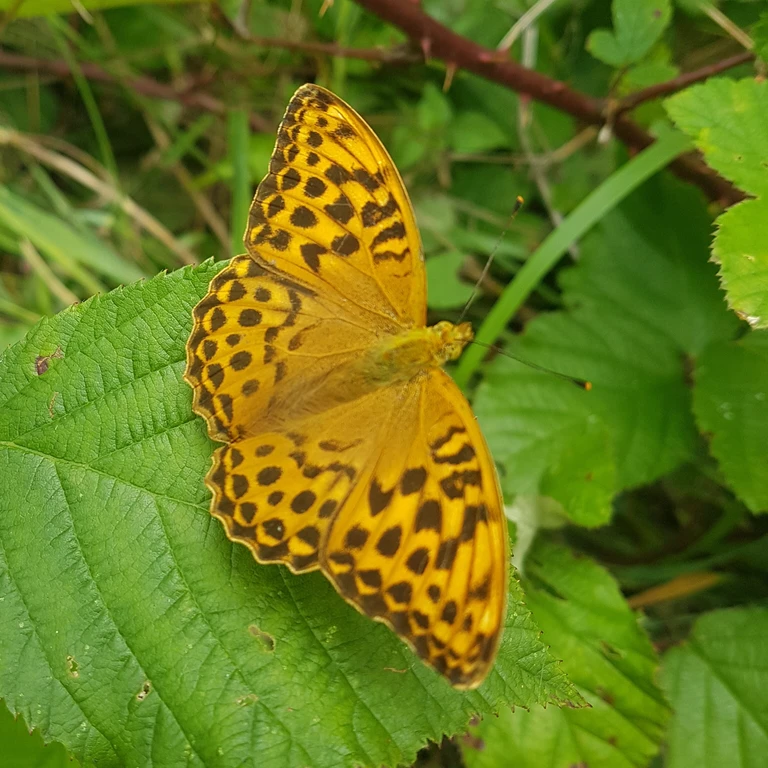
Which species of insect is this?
Argynnis paphia
